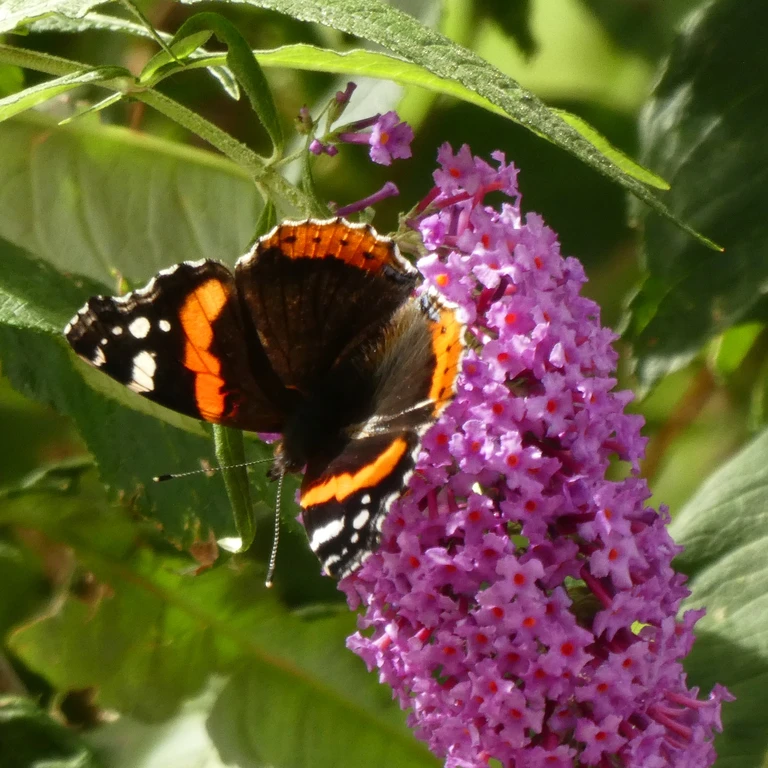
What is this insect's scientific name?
Vanessa atalanta
